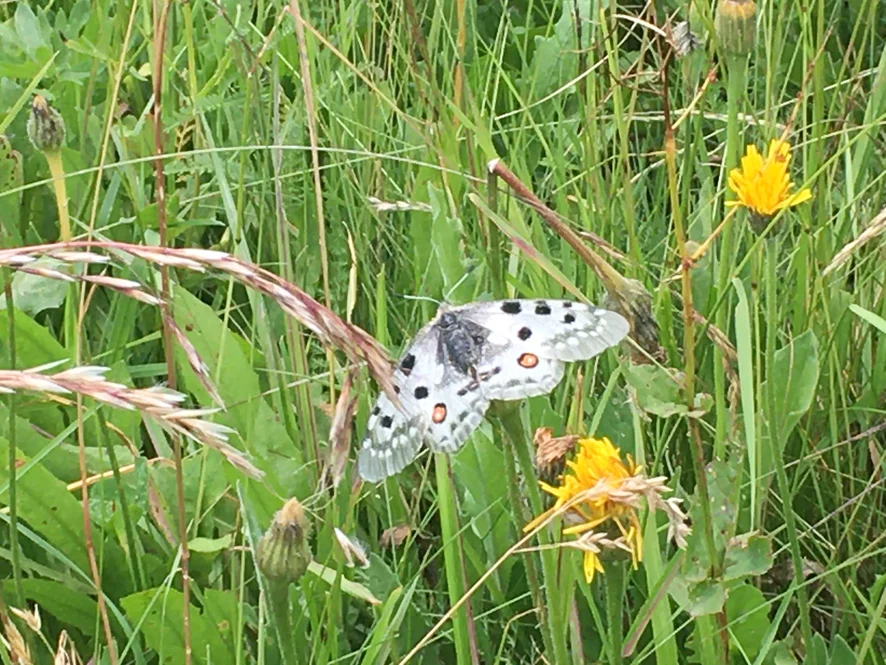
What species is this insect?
Parnassius apollo
